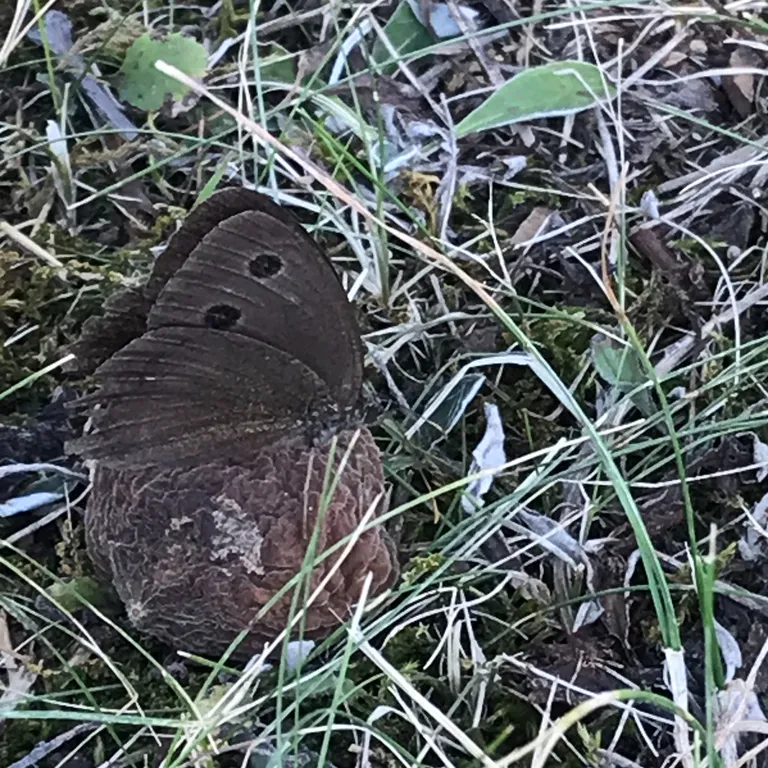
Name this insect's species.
Minois dryas
